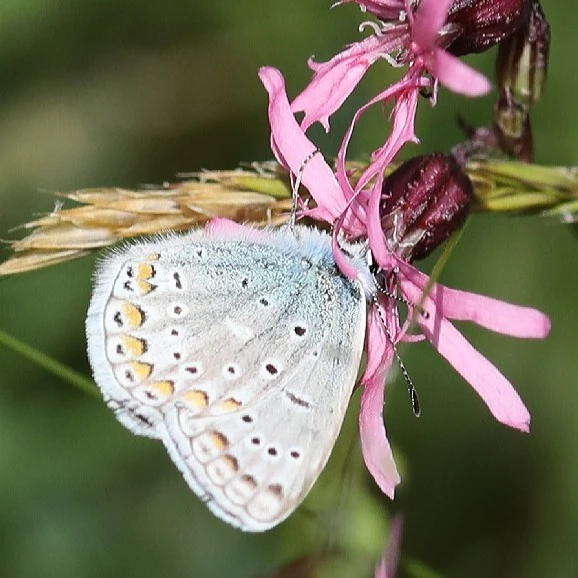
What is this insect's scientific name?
Polyommatus icarus
